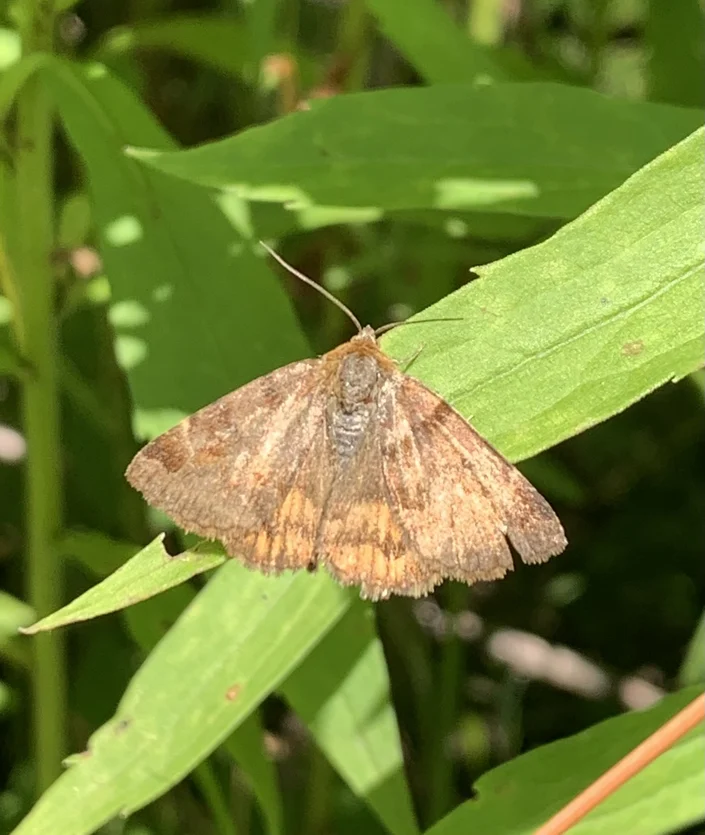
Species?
Euclidia glyphica
